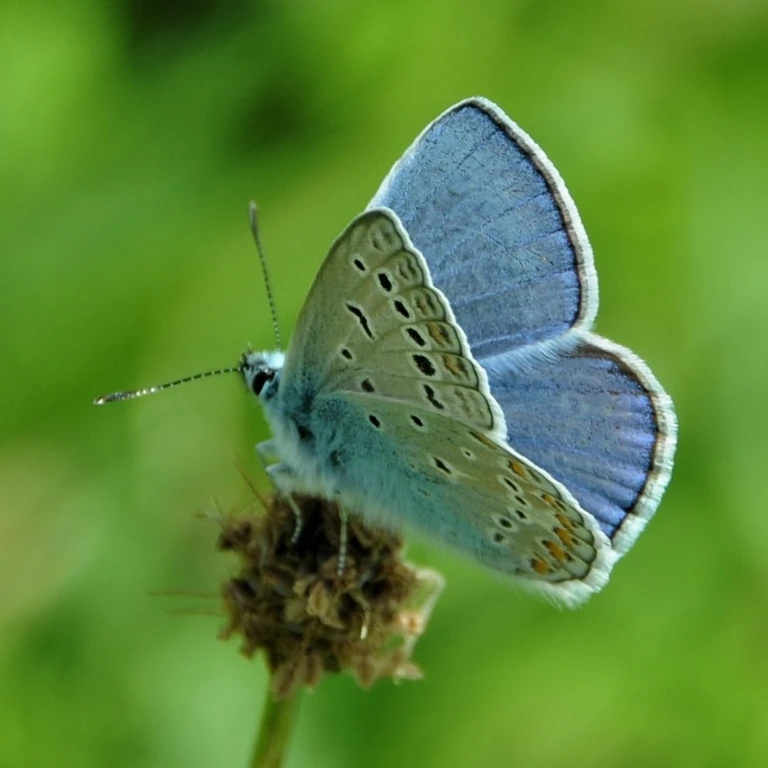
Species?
Polyommatus icarus
